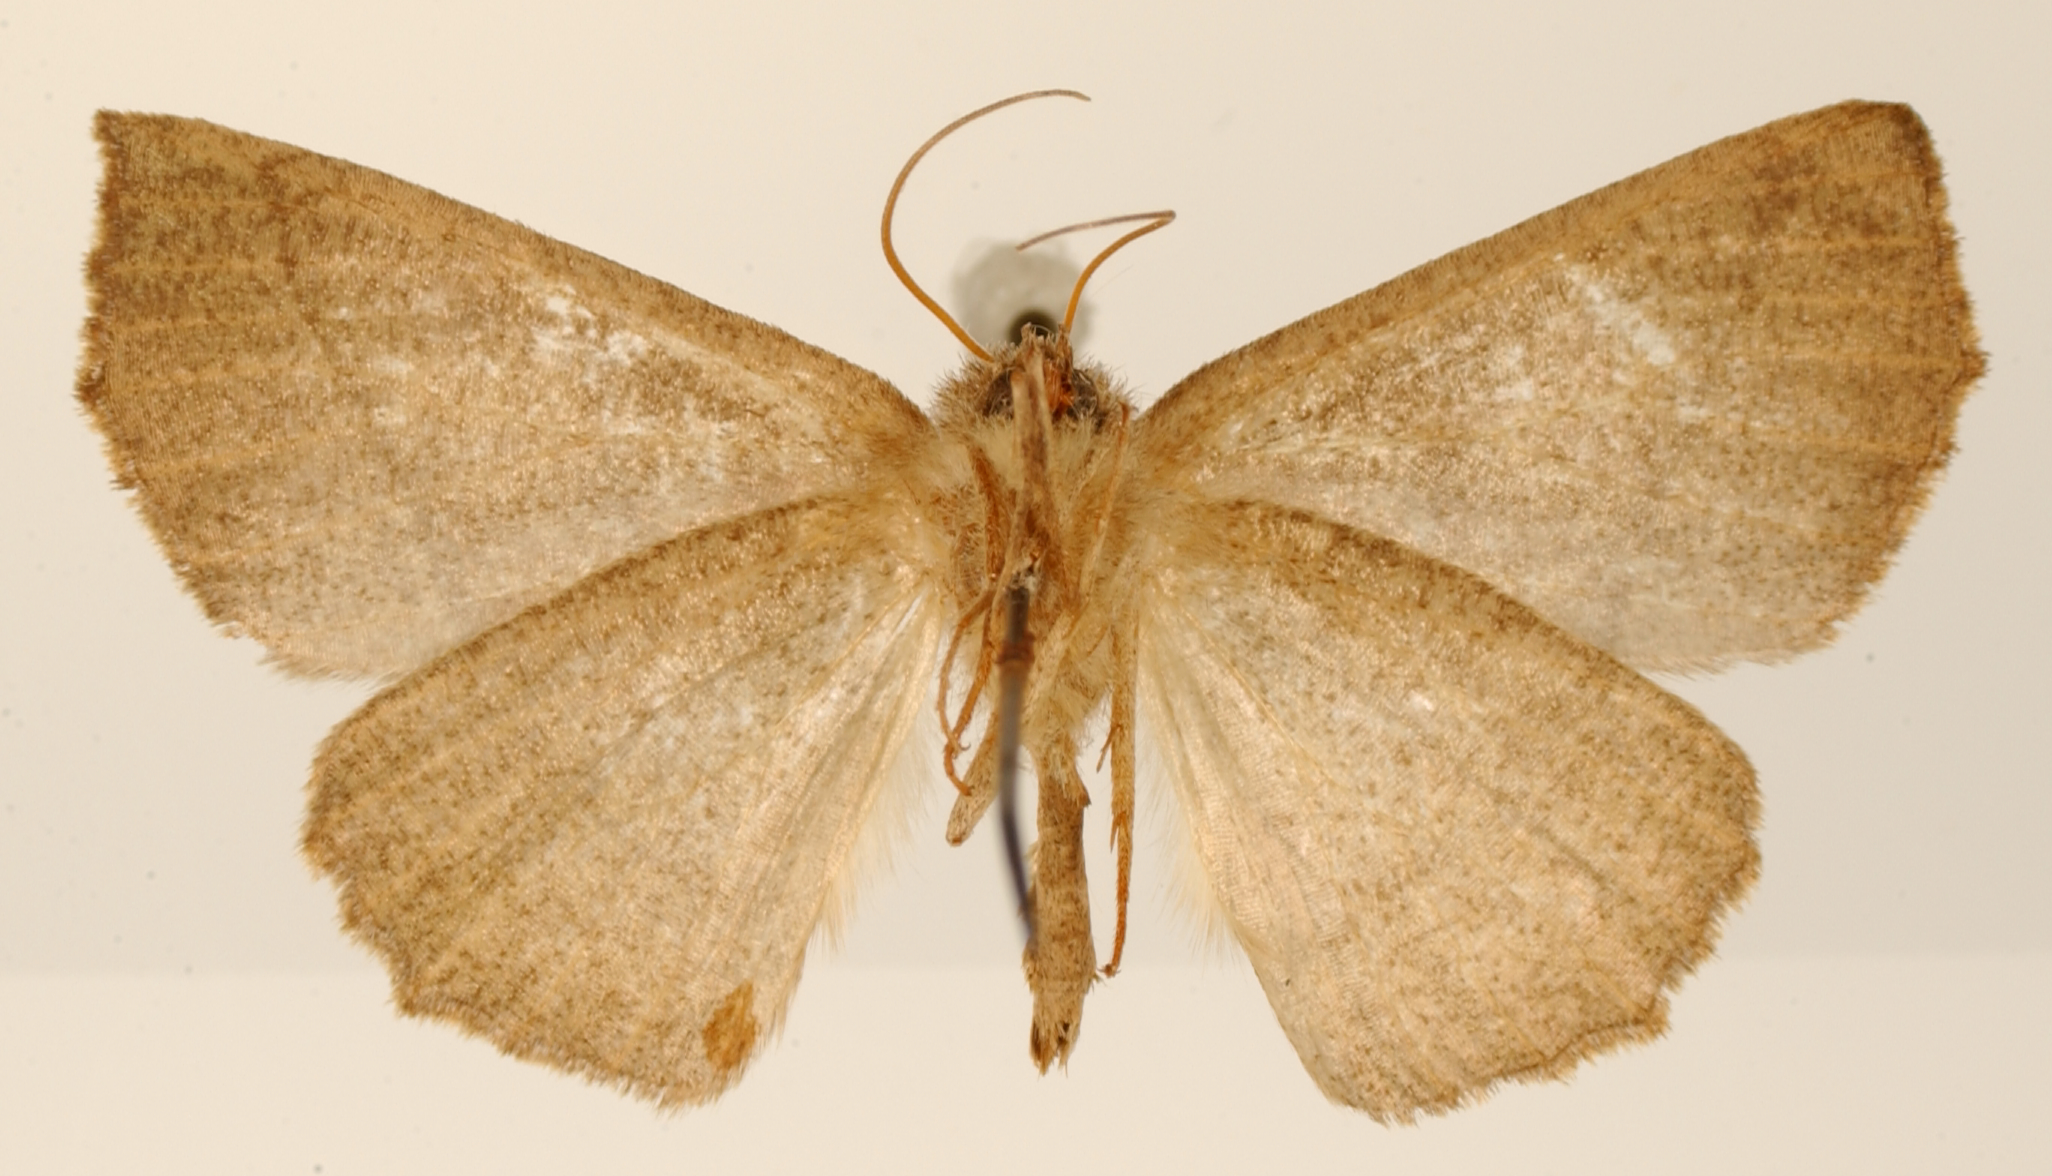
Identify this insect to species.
Periclina separanda
